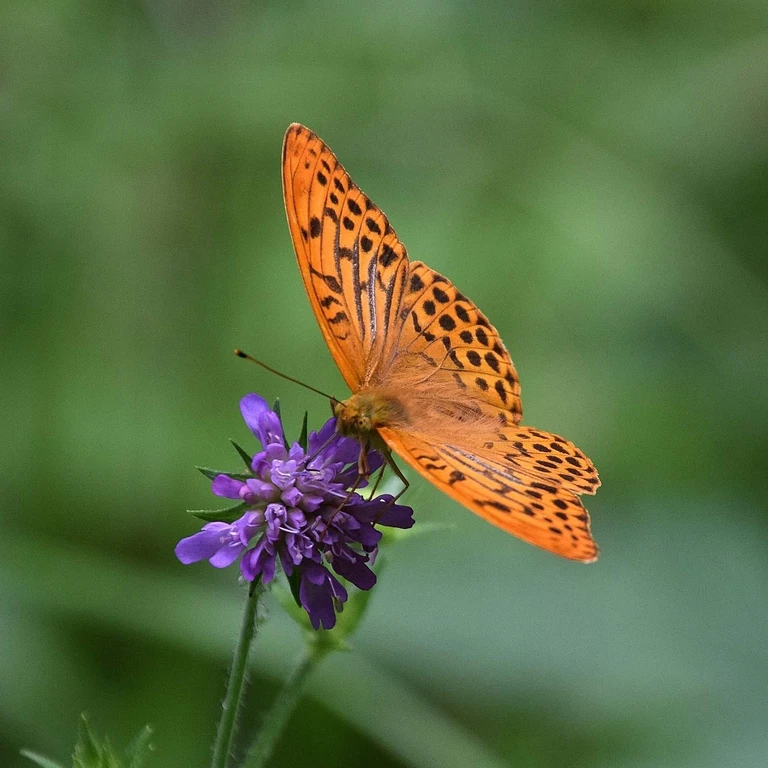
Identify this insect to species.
Argynnis paphia
